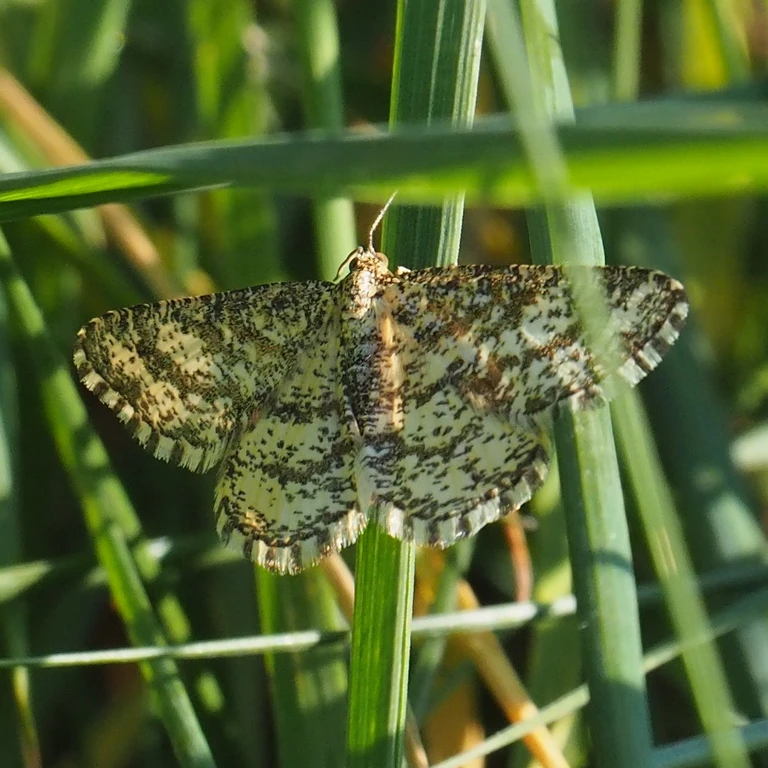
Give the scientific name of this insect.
Ematurga atomaria
